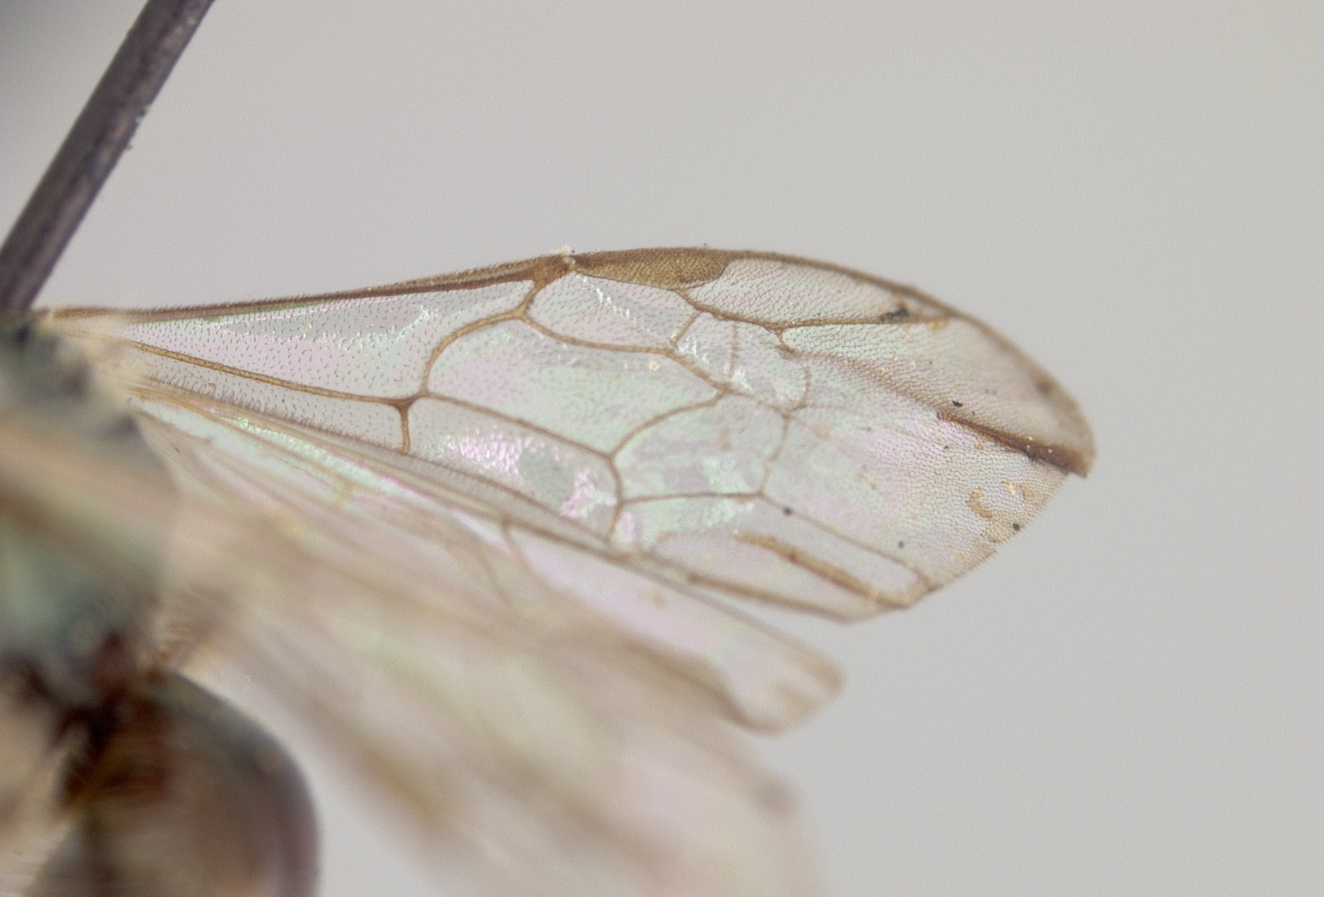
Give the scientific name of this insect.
Halictus chrysonotus
